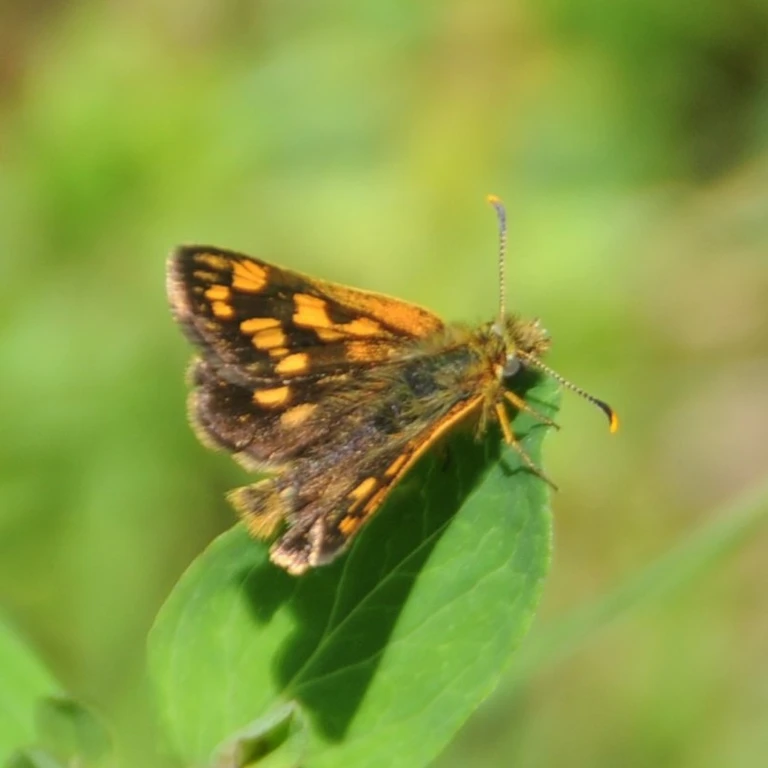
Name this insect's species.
Carterocephalus palaemon
